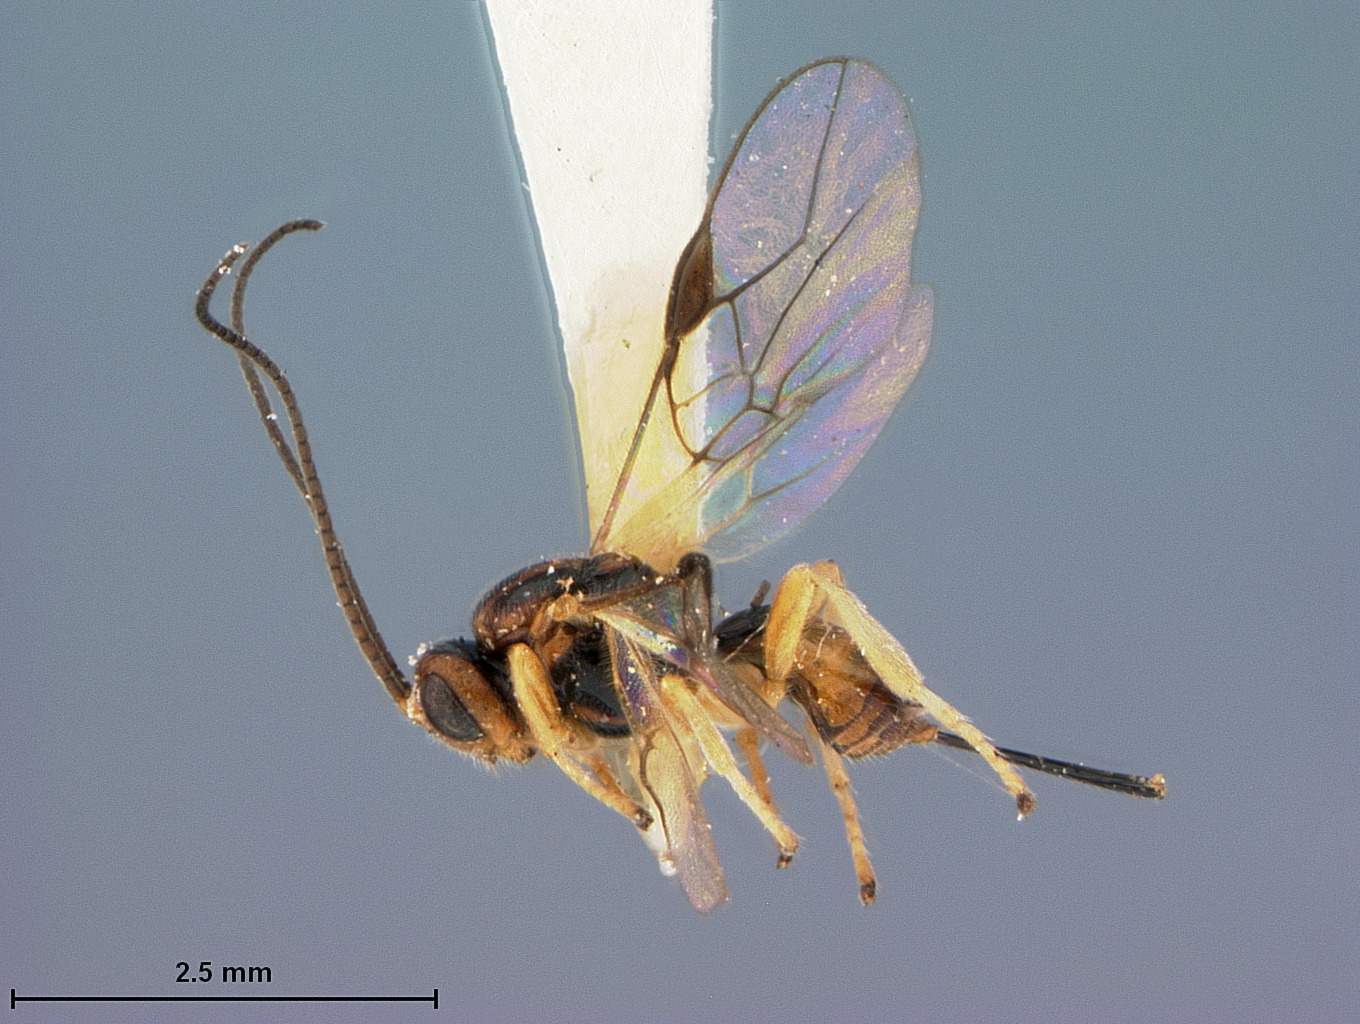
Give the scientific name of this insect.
Opius bianchii
